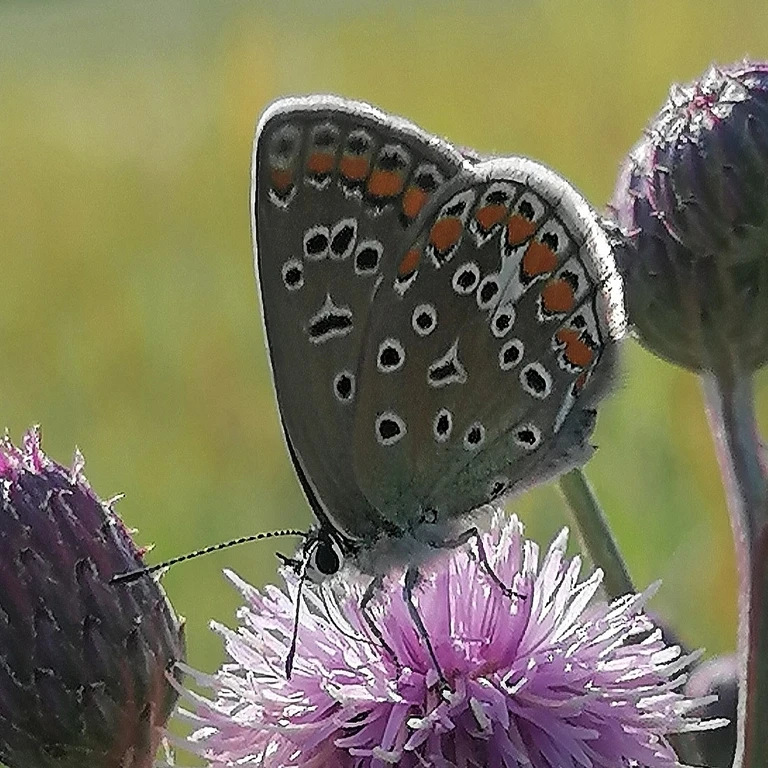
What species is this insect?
Polyommatus icarus
